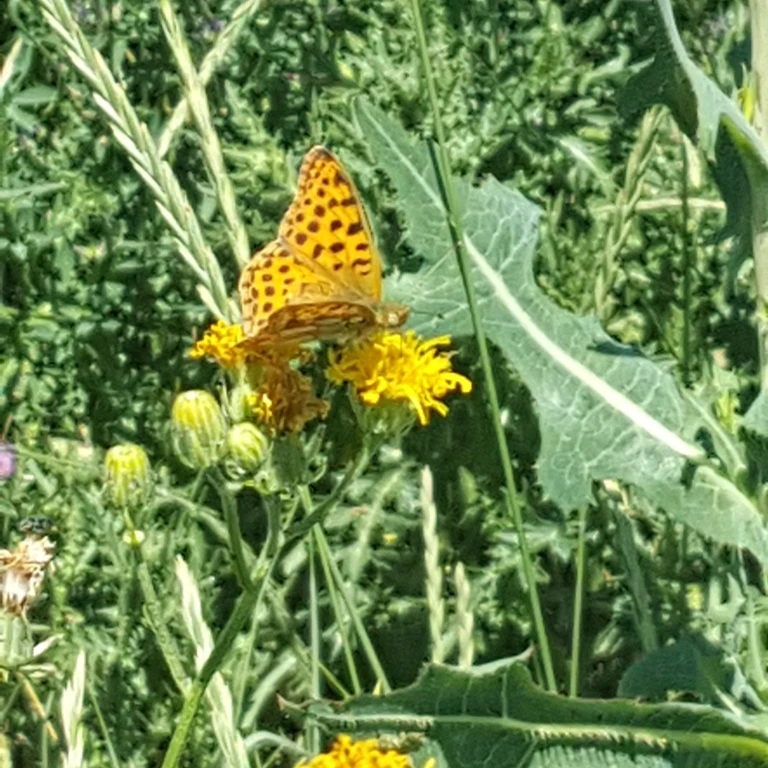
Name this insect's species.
Issoria lathonia
